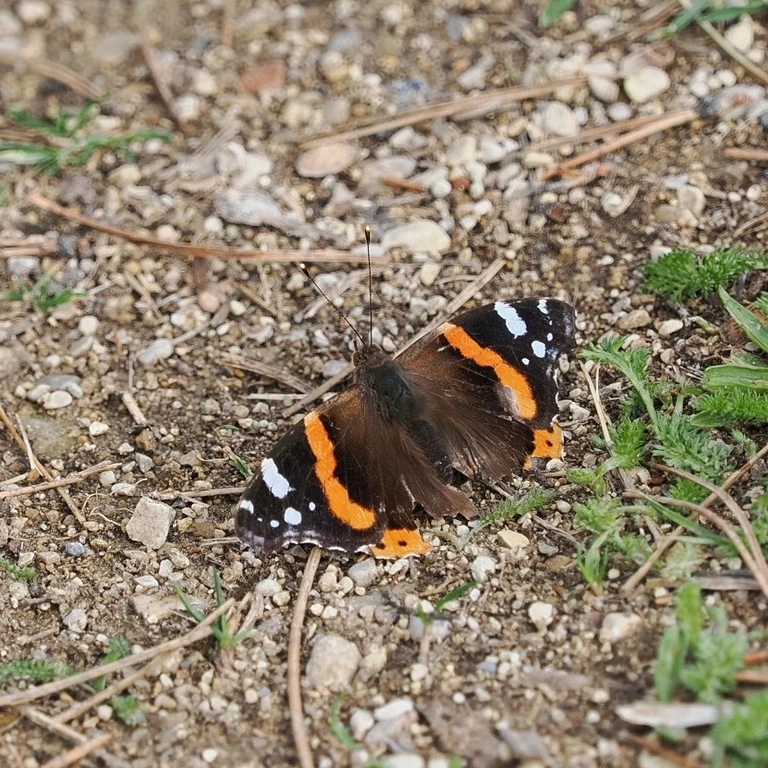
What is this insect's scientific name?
Vanessa atalanta
